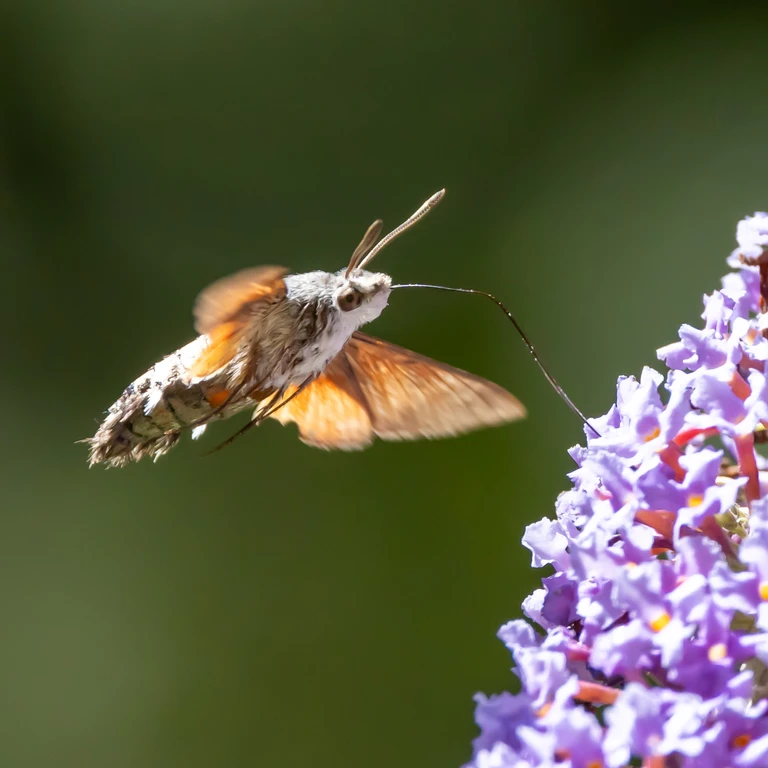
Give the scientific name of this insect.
Macroglossum stellatarum
